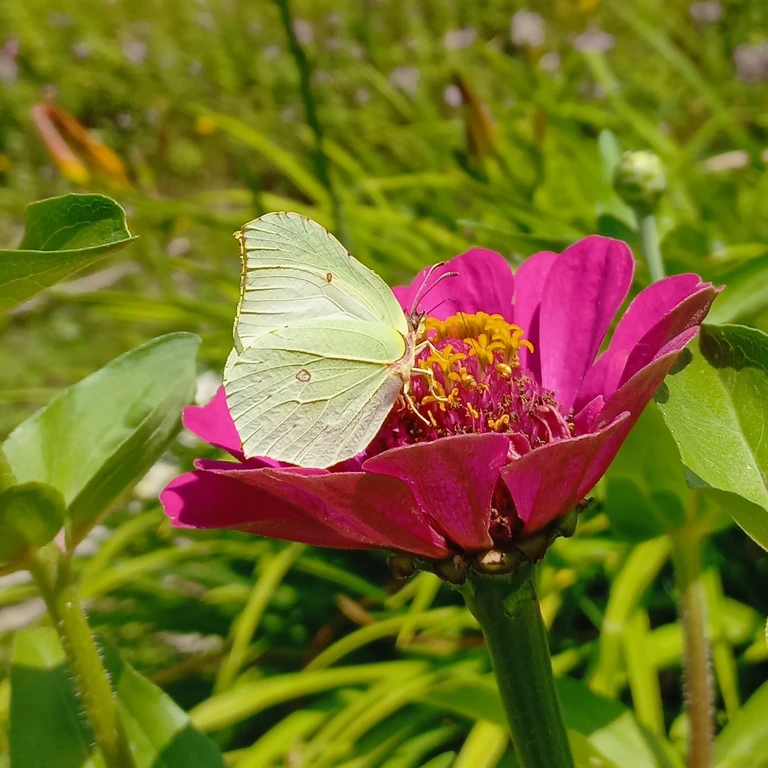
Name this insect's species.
Gonepteryx rhamni
